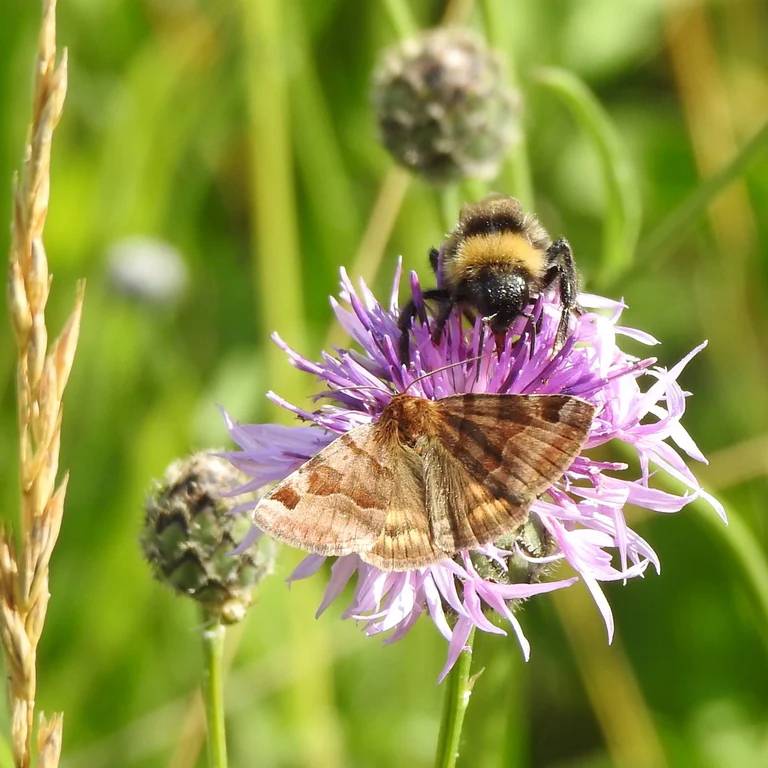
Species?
Euclidia glyphica
